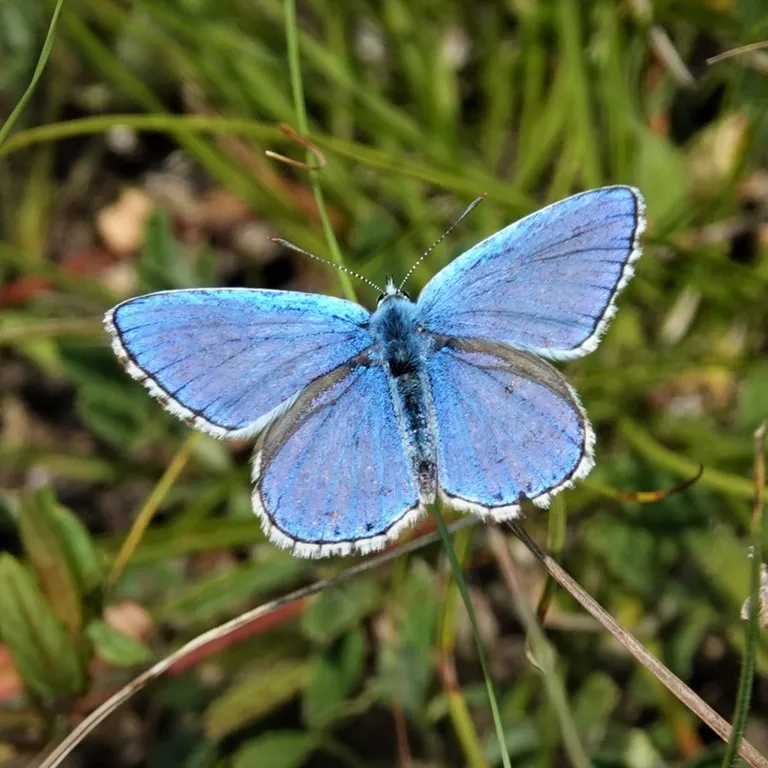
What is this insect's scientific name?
Lysandra bellargus
